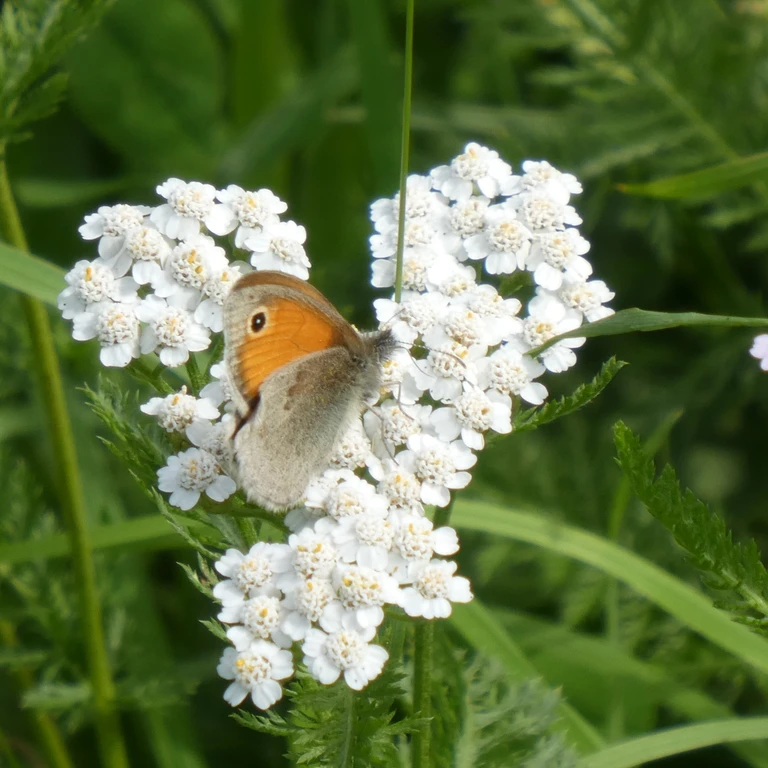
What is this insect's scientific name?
Coenonympha pamphilus
